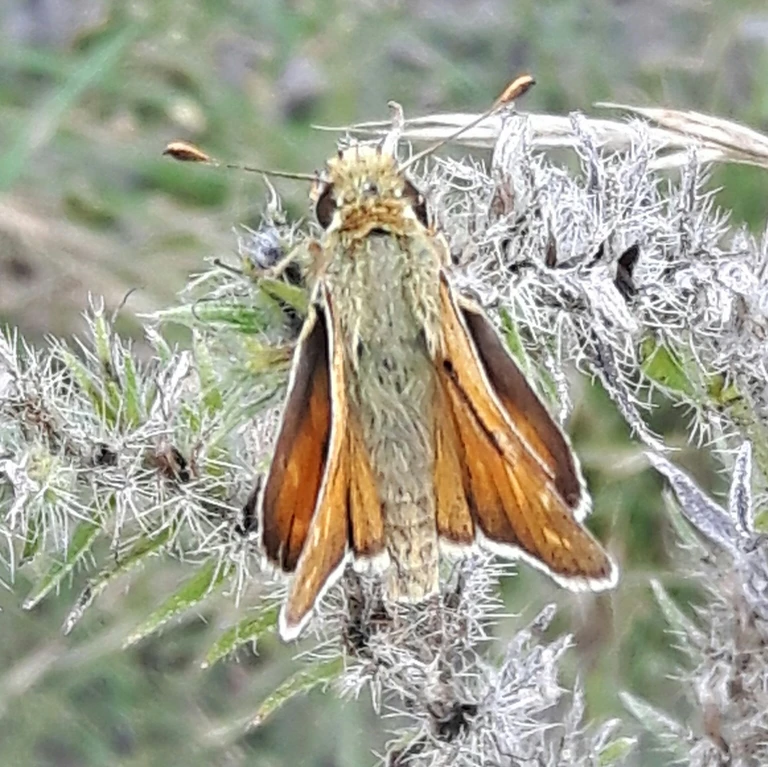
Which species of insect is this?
Ochlodes sylvanus (also Ochlodes venata)
